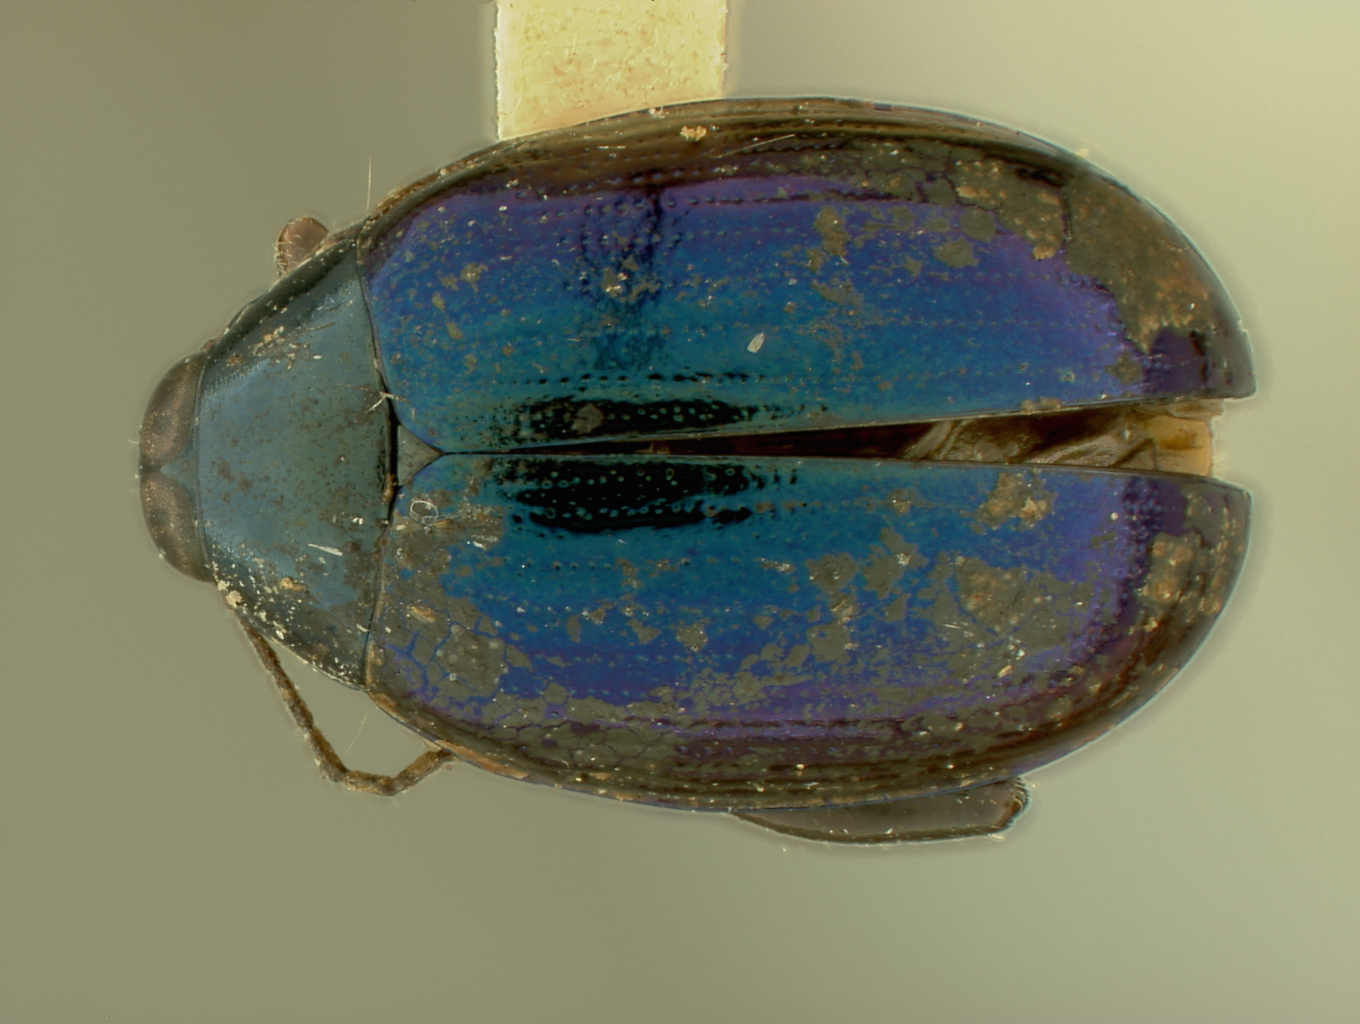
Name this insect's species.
Paradibolia samarensis
